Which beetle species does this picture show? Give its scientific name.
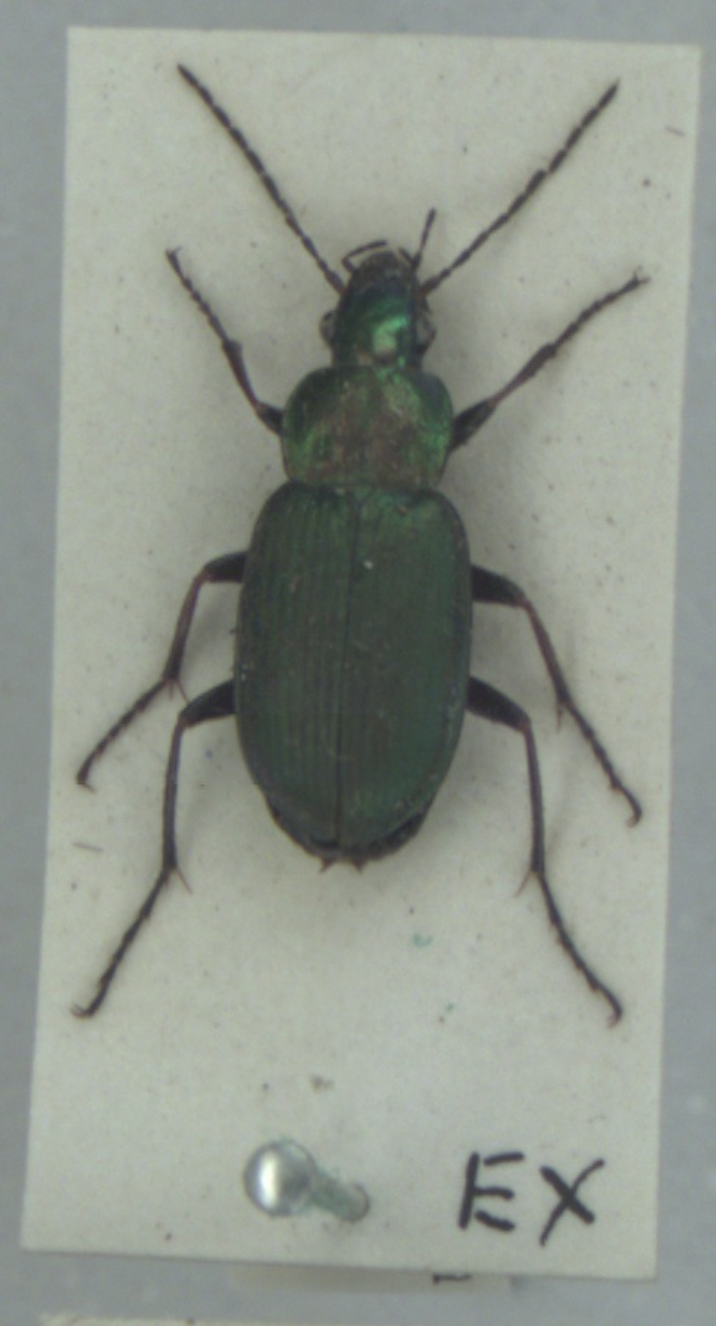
Chlaenius nigricornis
